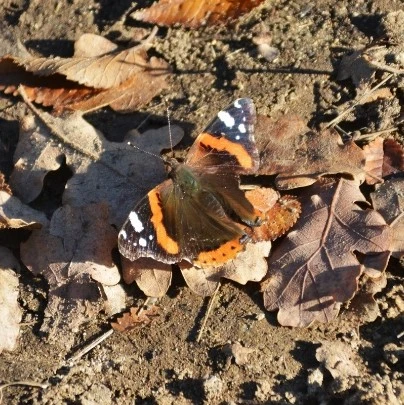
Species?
Vanessa atalanta
